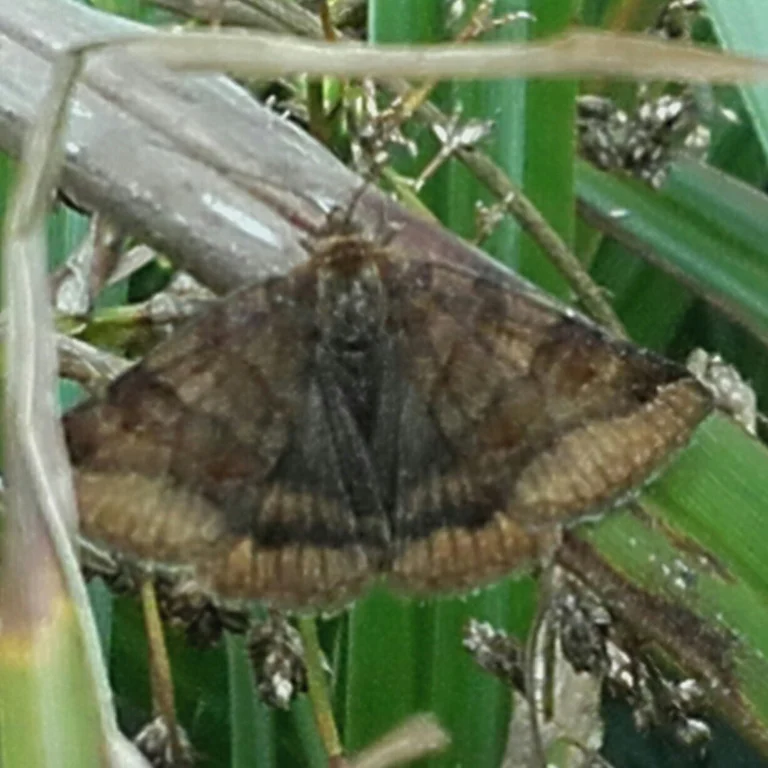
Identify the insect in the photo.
Euclidia glyphica
